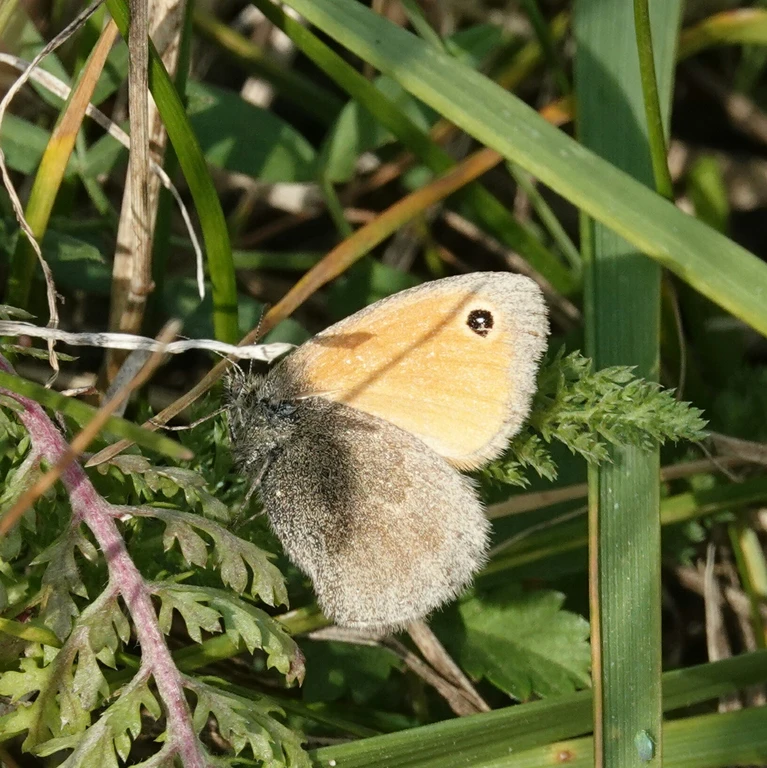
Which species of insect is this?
Coenonympha pamphilus
